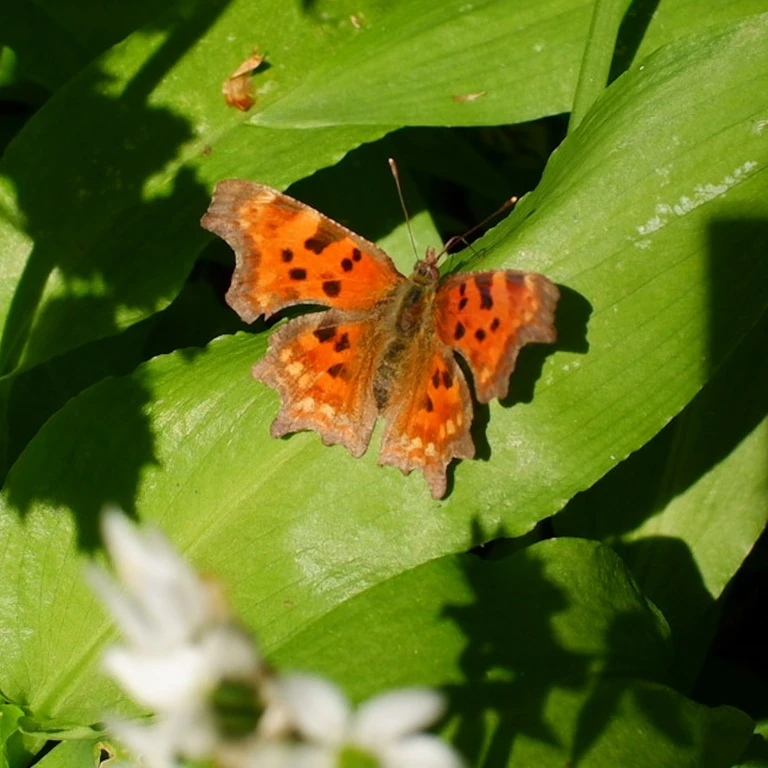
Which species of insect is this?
Polygonia c-album
